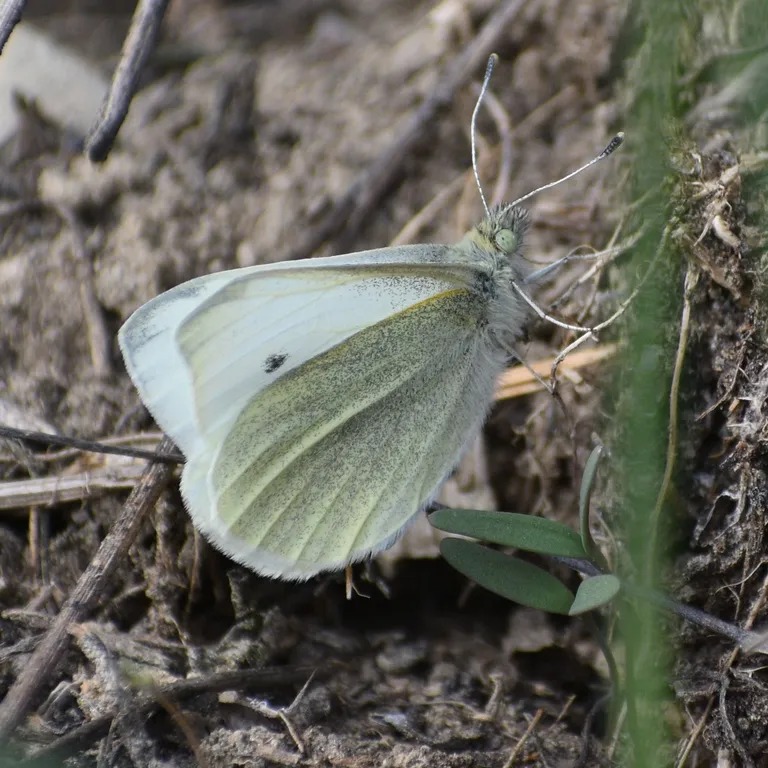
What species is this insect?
Pieris rapae
